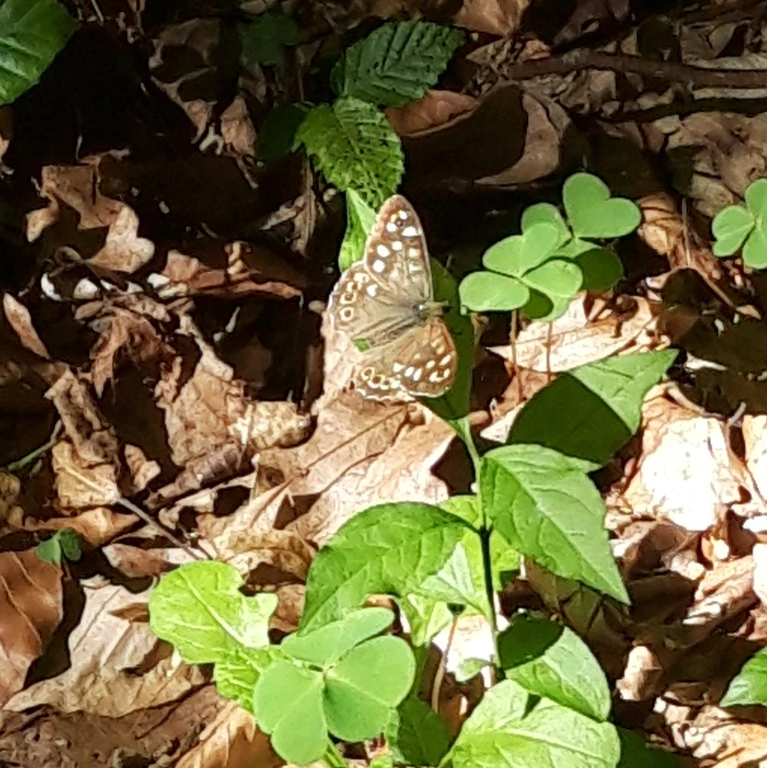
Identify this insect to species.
Pararge aegeria
